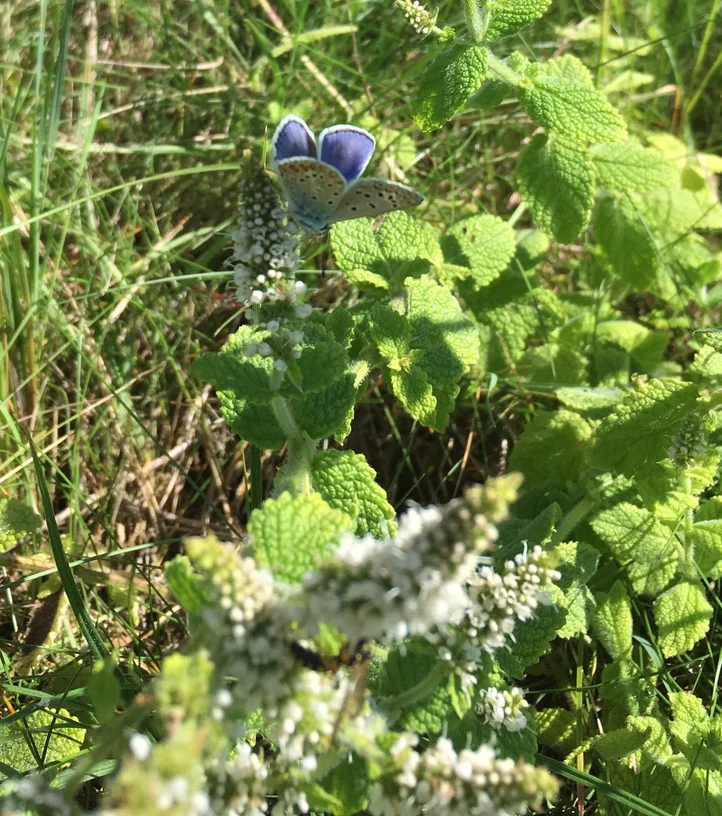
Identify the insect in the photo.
Polyommatus icarus
